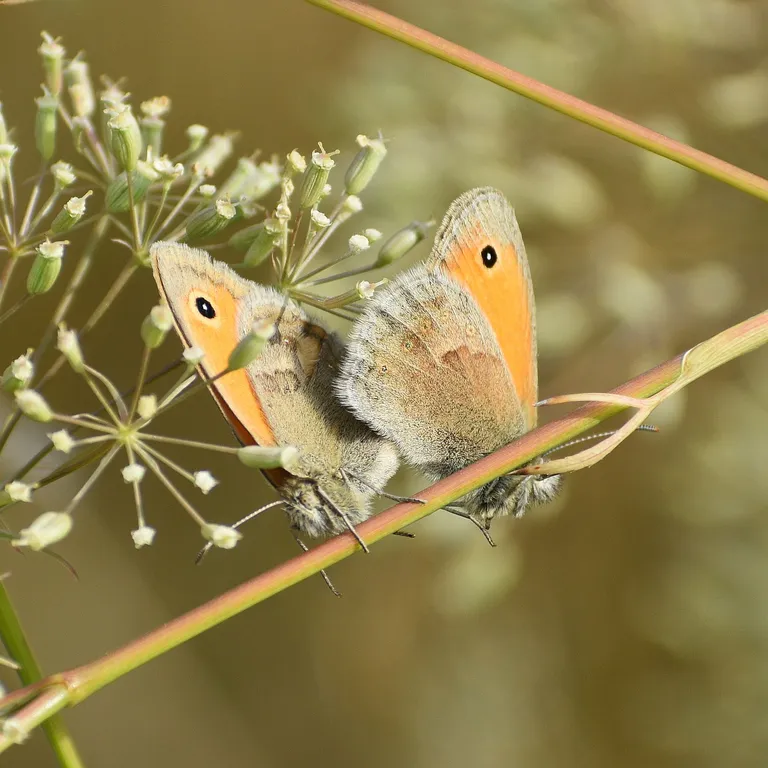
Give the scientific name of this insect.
Coenonympha pamphilus
